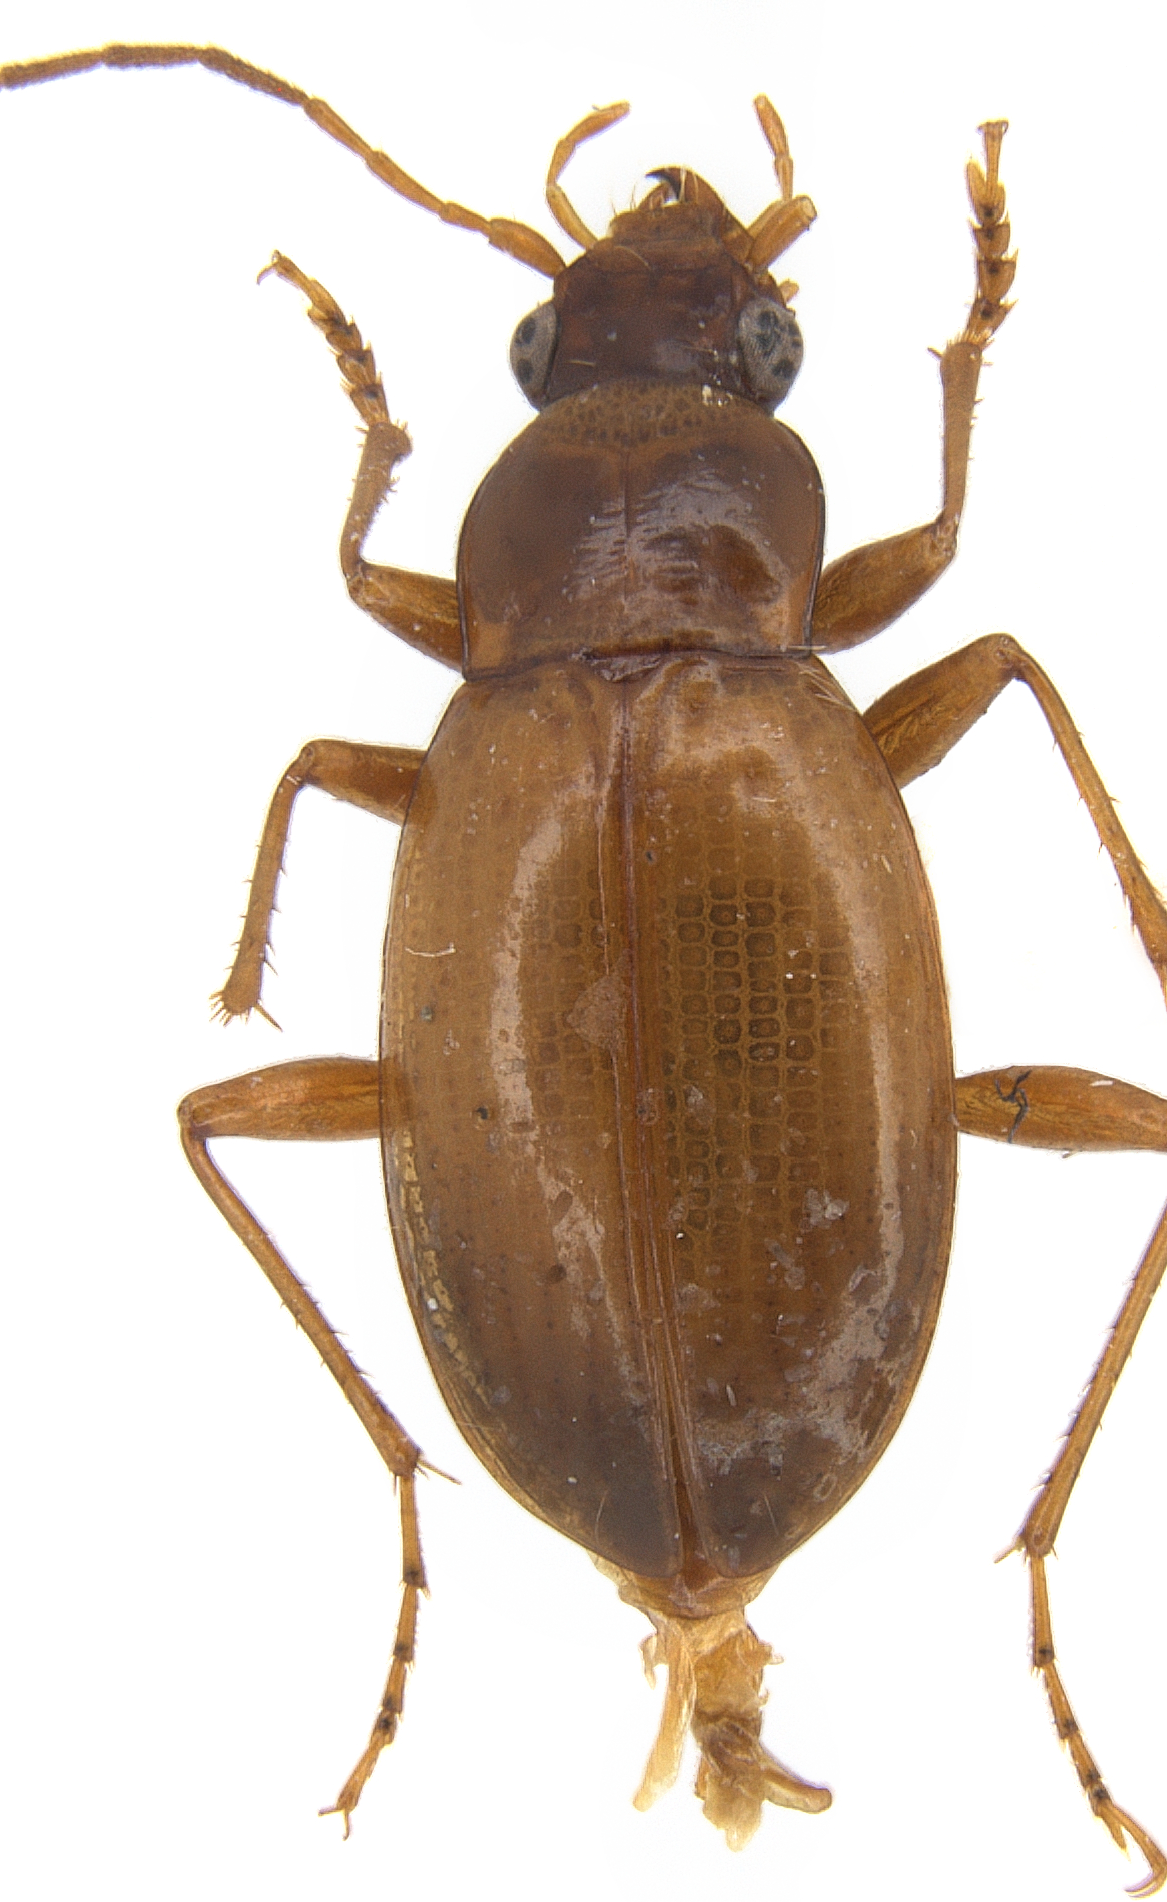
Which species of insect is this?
Monolobus testaceus
